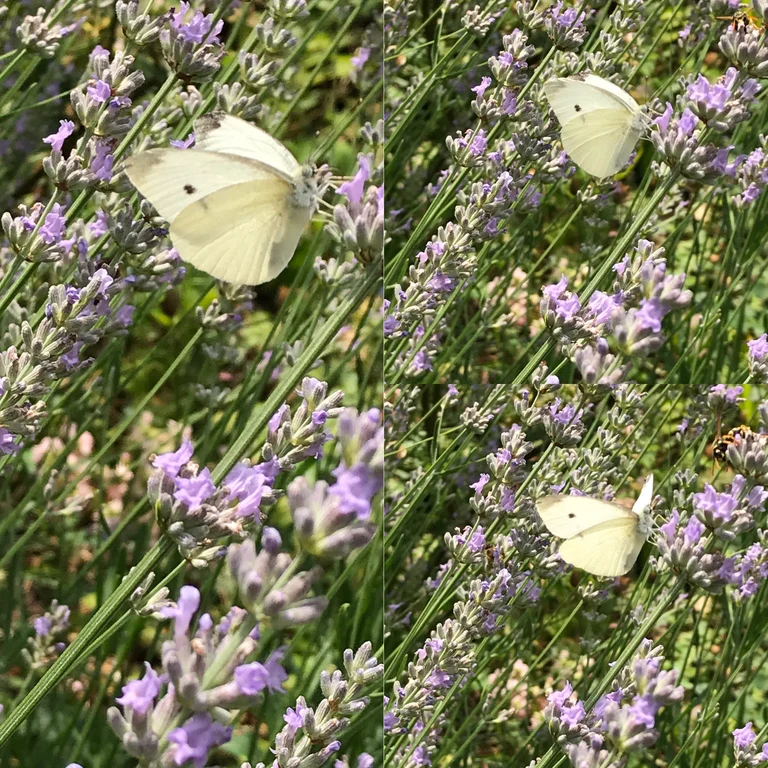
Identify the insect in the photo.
Pieris rapae
